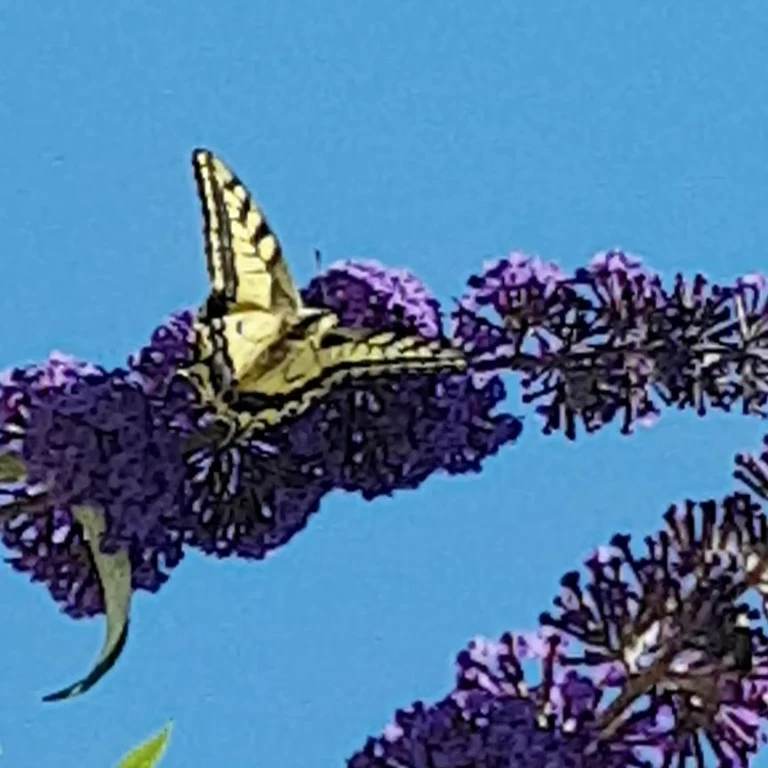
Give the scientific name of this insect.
Papilio machaon
